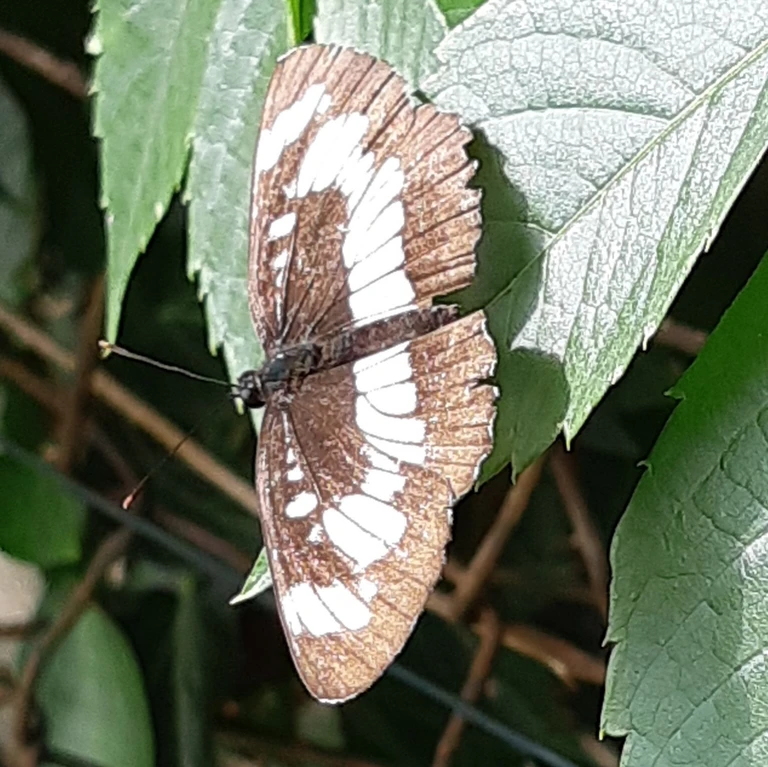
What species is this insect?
Neptis rivularis
